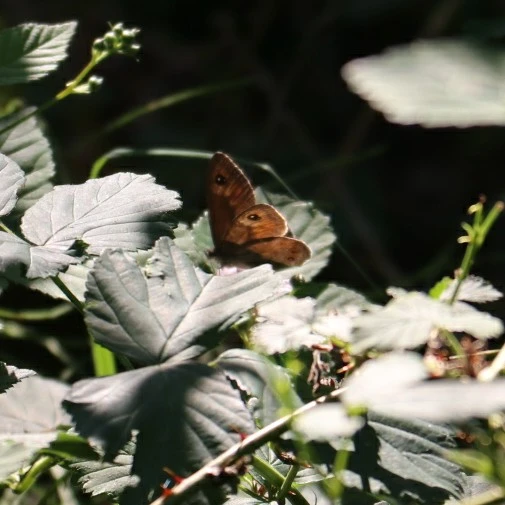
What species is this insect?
Lasiommata maera (also Pararge maera)
